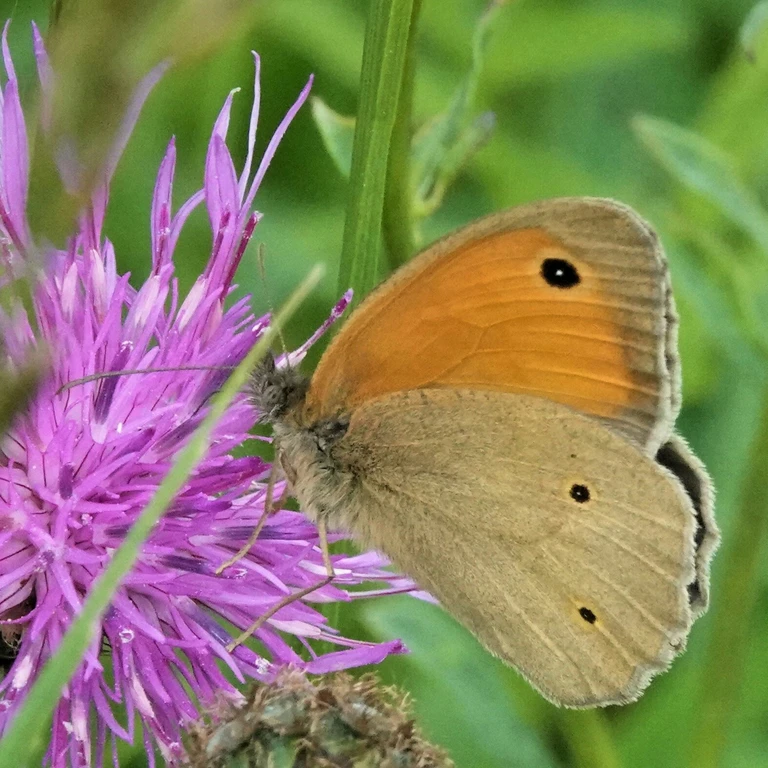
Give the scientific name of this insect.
Maniola jurtina
